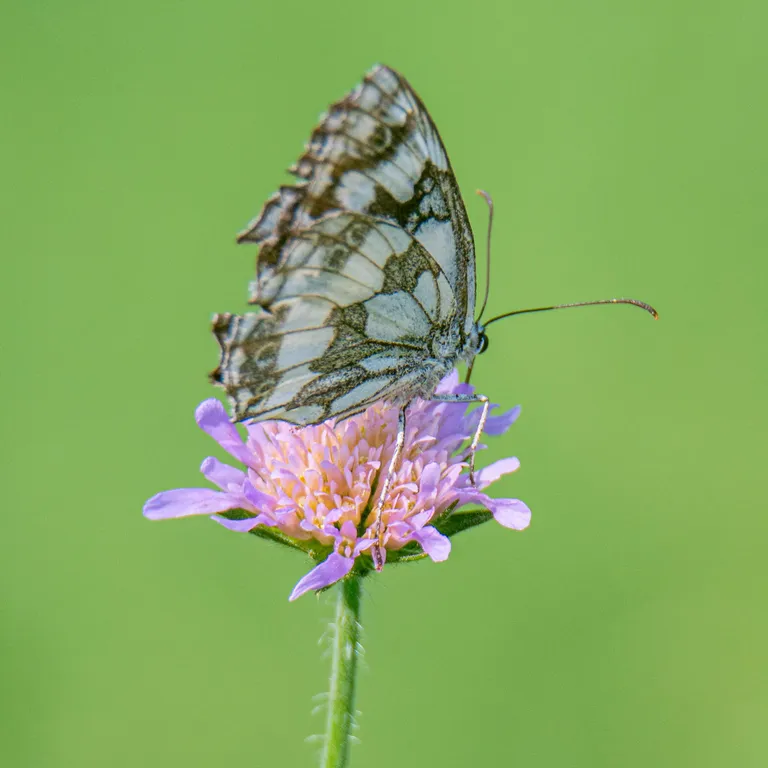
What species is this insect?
Melanargia galathea
